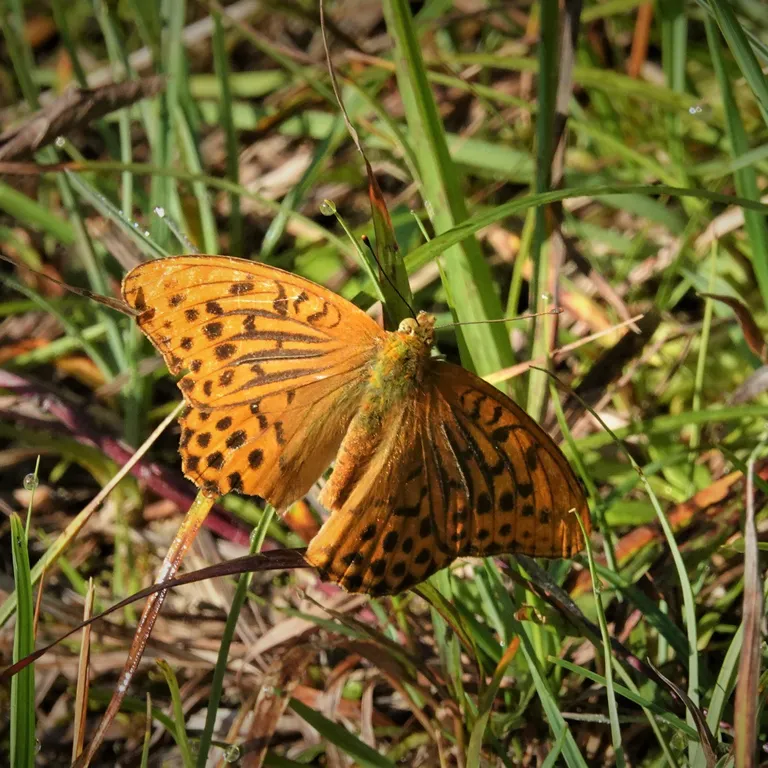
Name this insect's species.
Argynnis paphia
